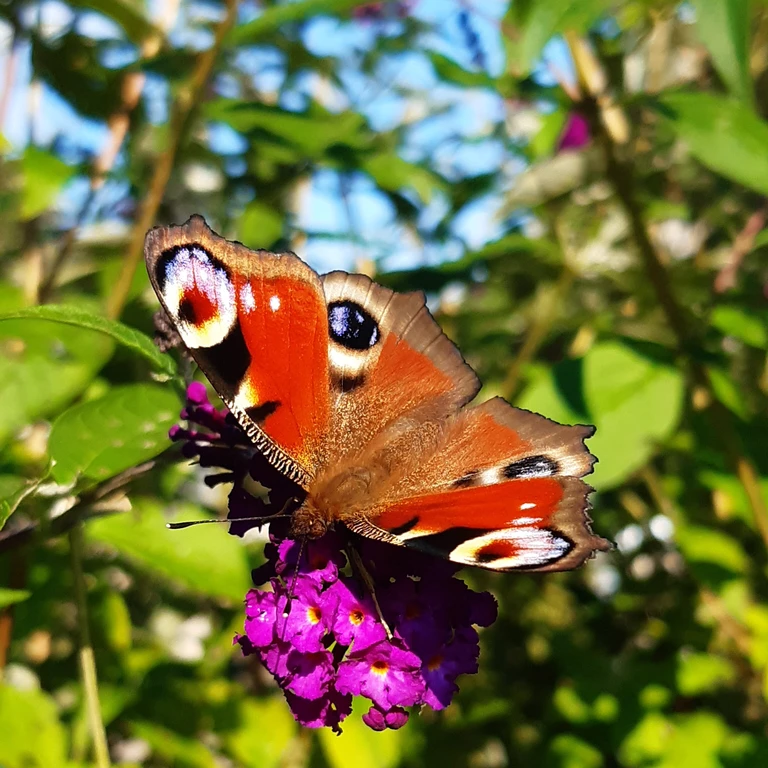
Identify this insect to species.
Aglais io
